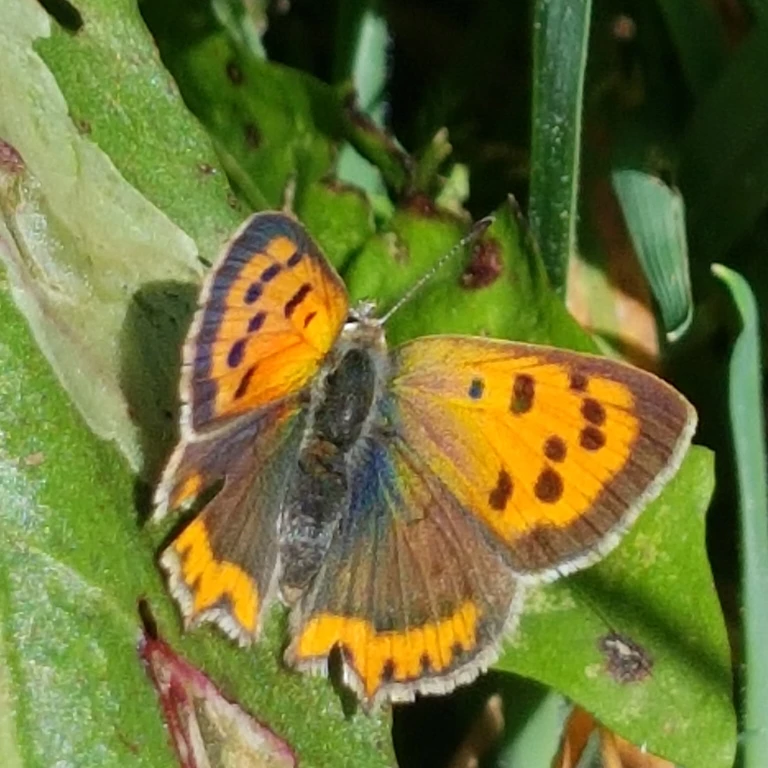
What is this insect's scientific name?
Lycaena phlaeas
